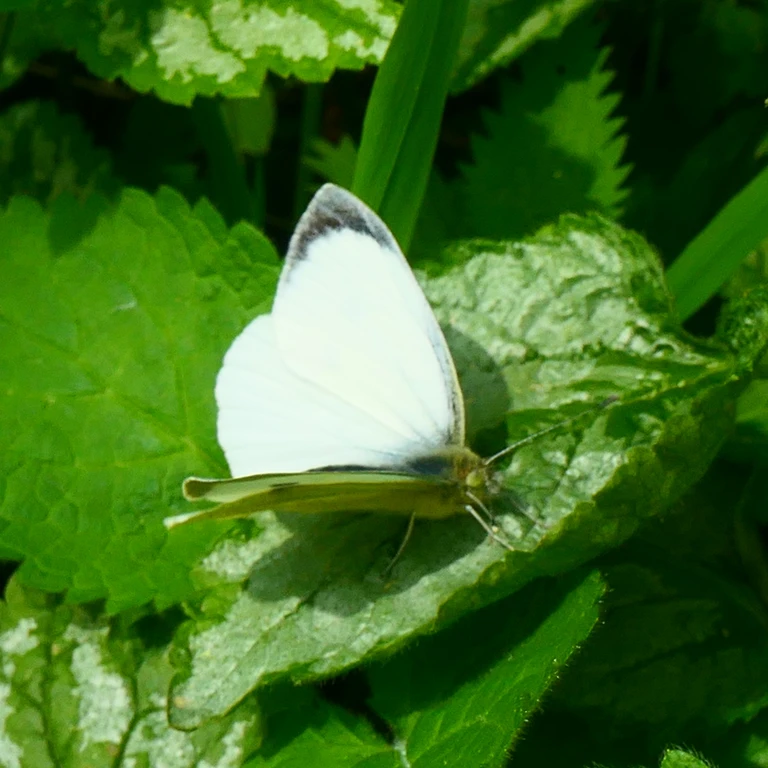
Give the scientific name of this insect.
Pieris brassicae
